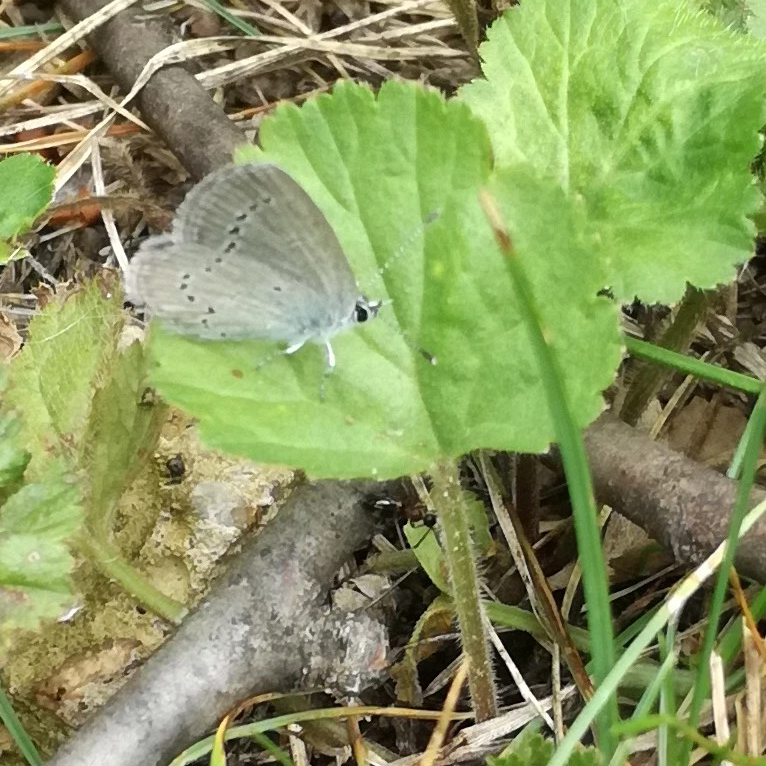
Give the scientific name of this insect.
Cupido minimus
